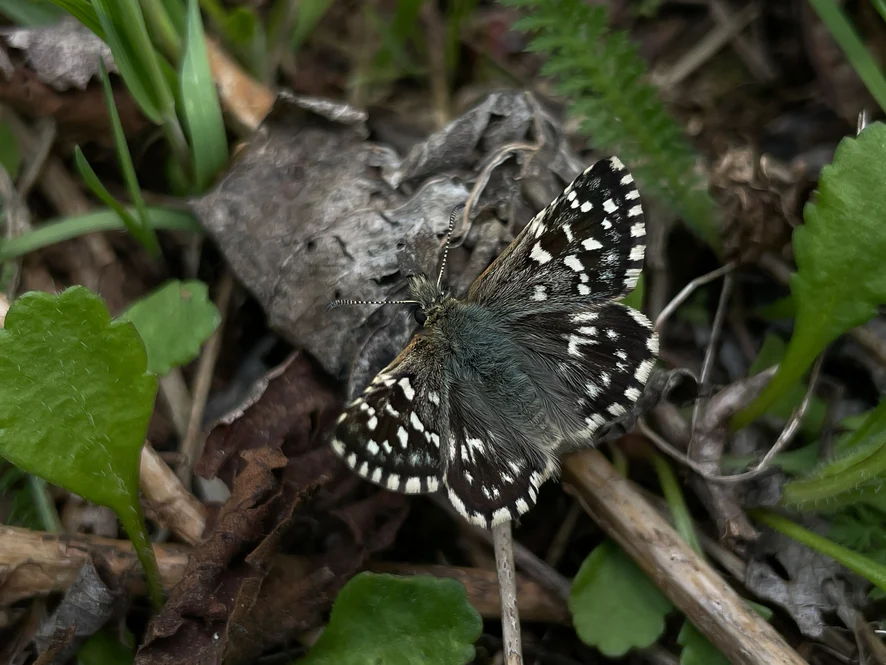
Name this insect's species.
Pyrgus malvae
